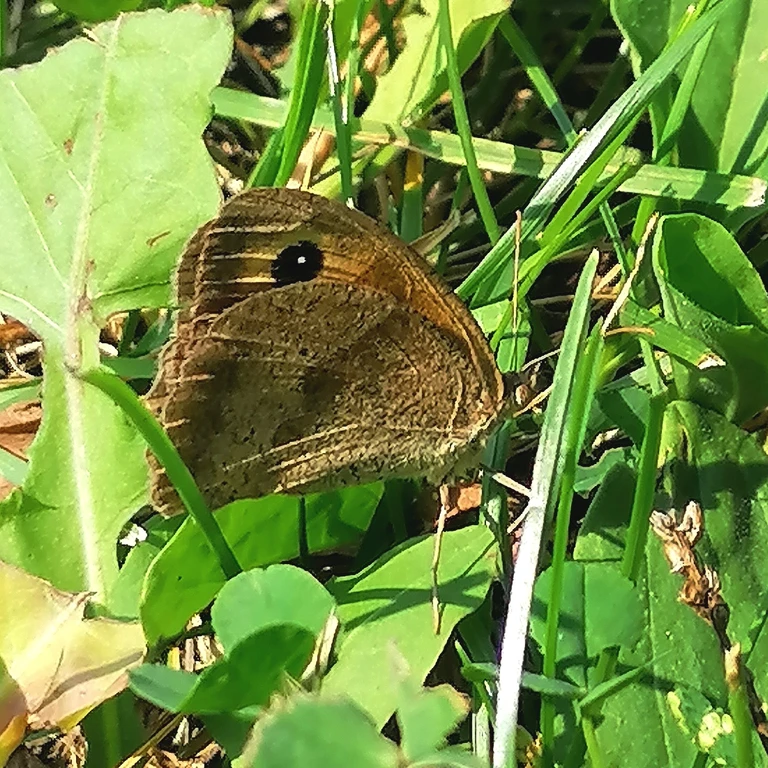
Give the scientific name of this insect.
Maniola jurtina
